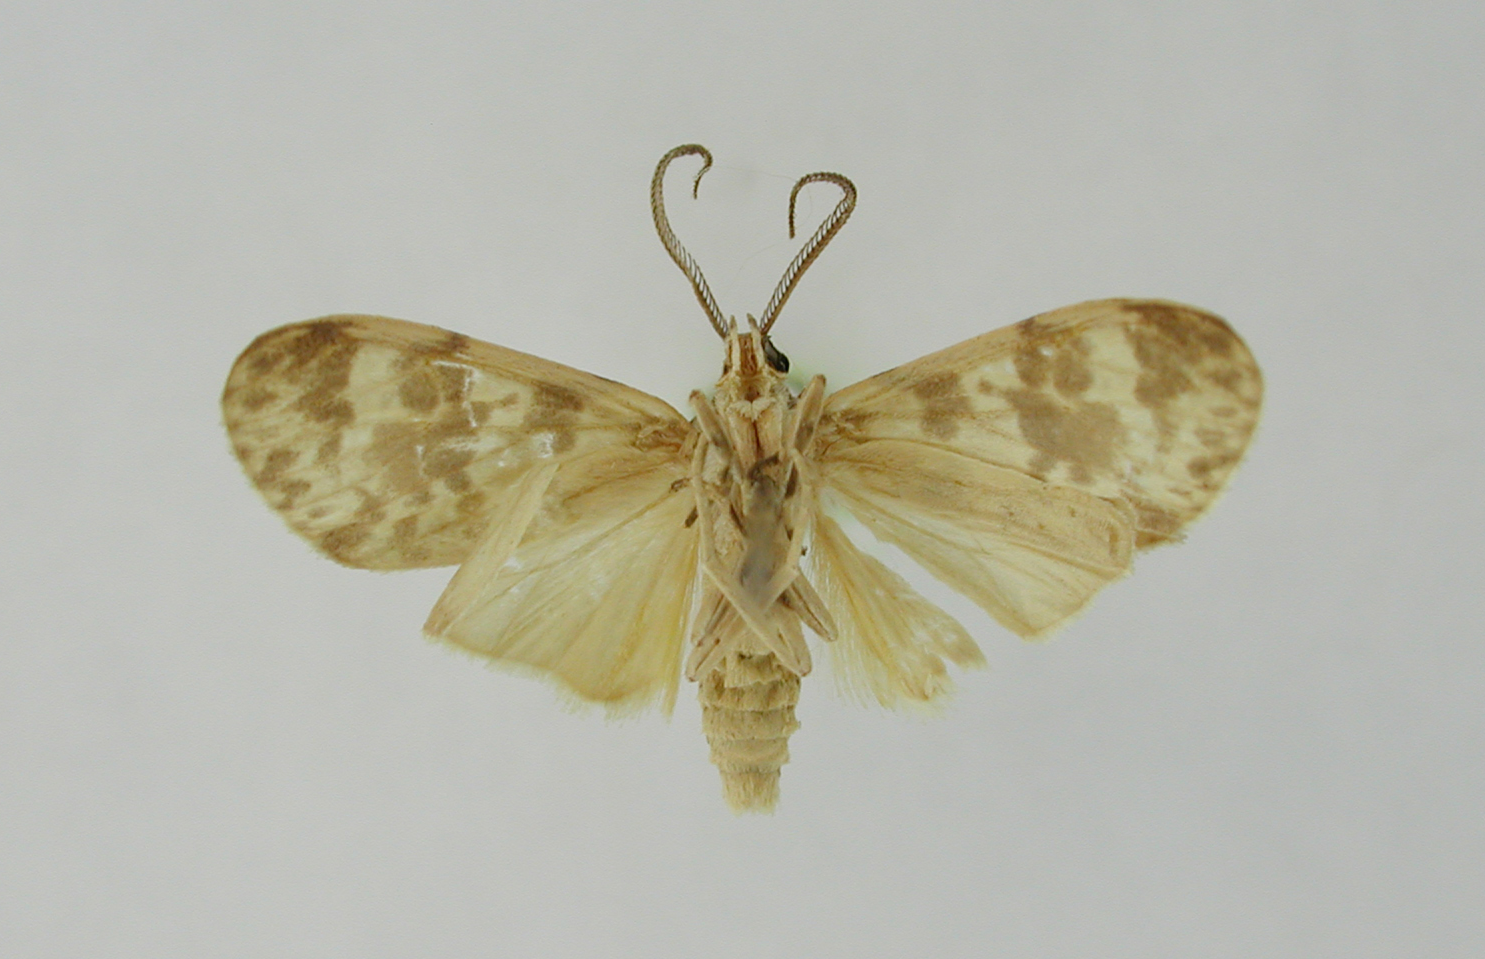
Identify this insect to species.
Delphyre cumulosa
